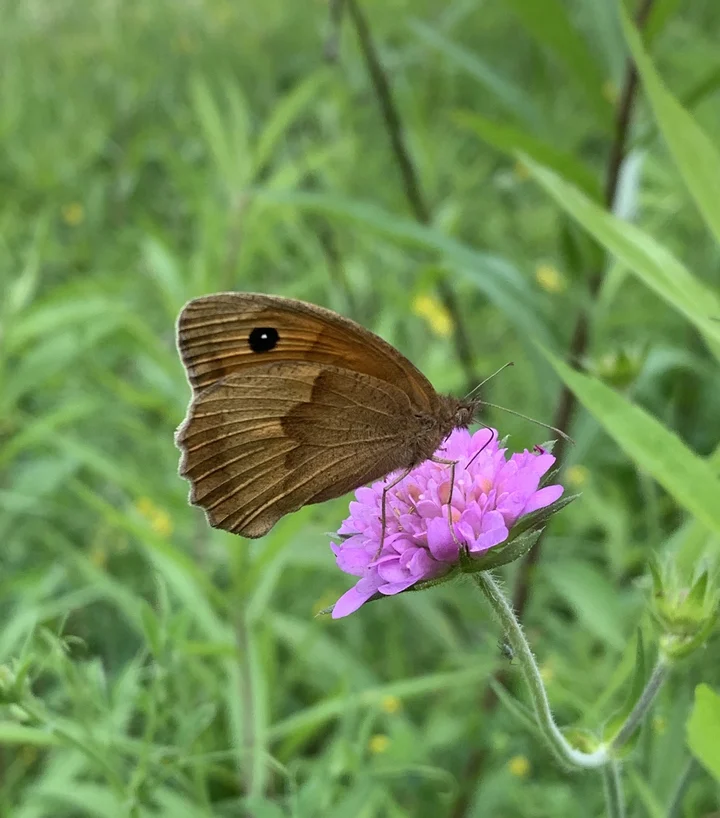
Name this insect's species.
Maniola jurtina
